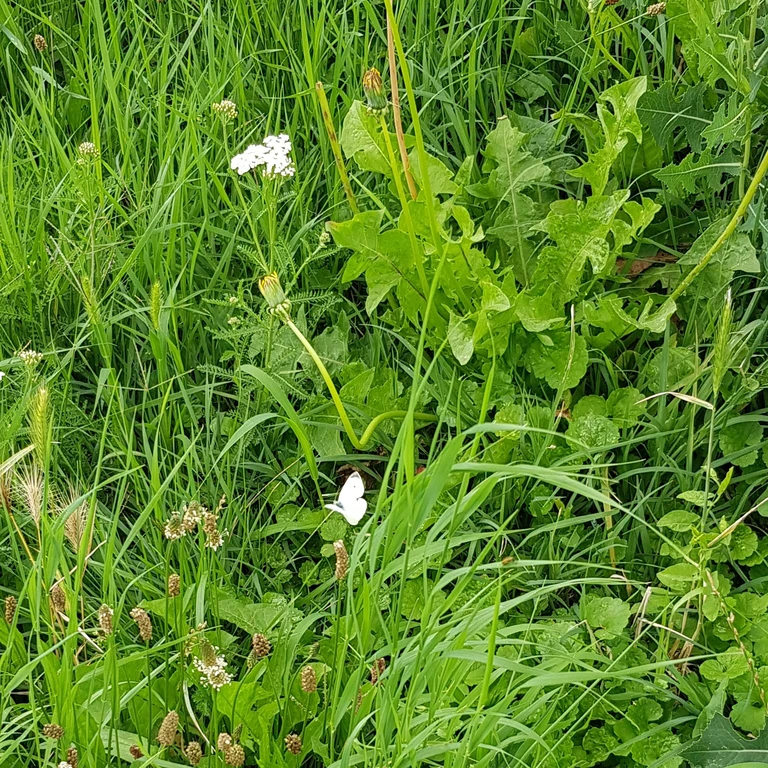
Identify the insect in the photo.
Pieris rapae
